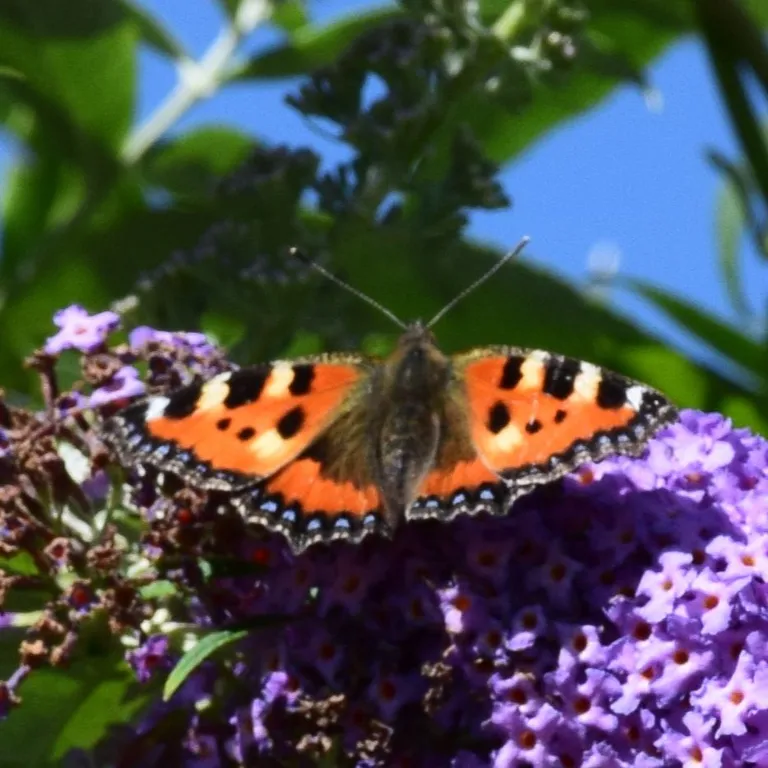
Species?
Aglais urticae
